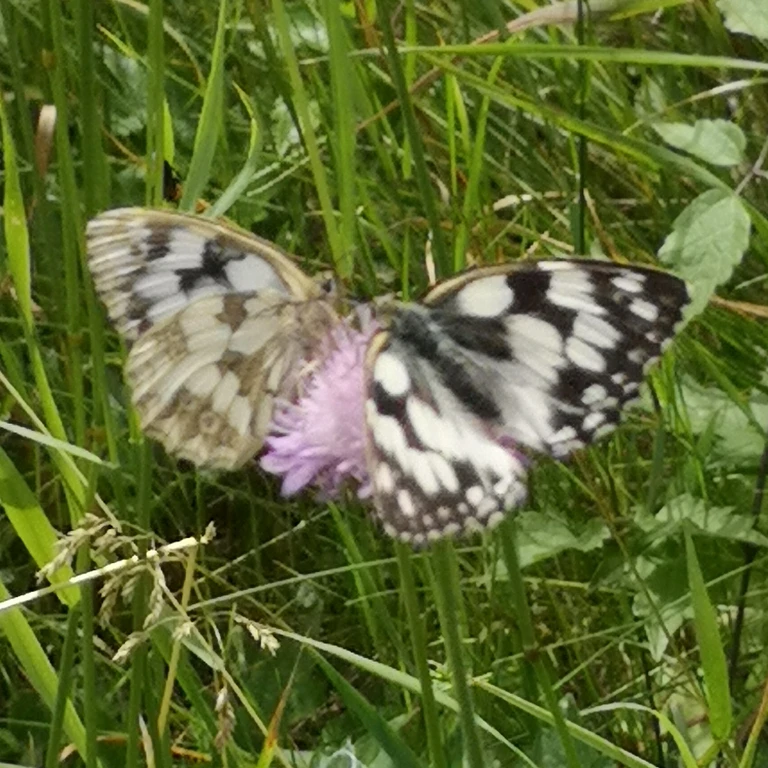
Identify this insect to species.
Melanargia galathea
